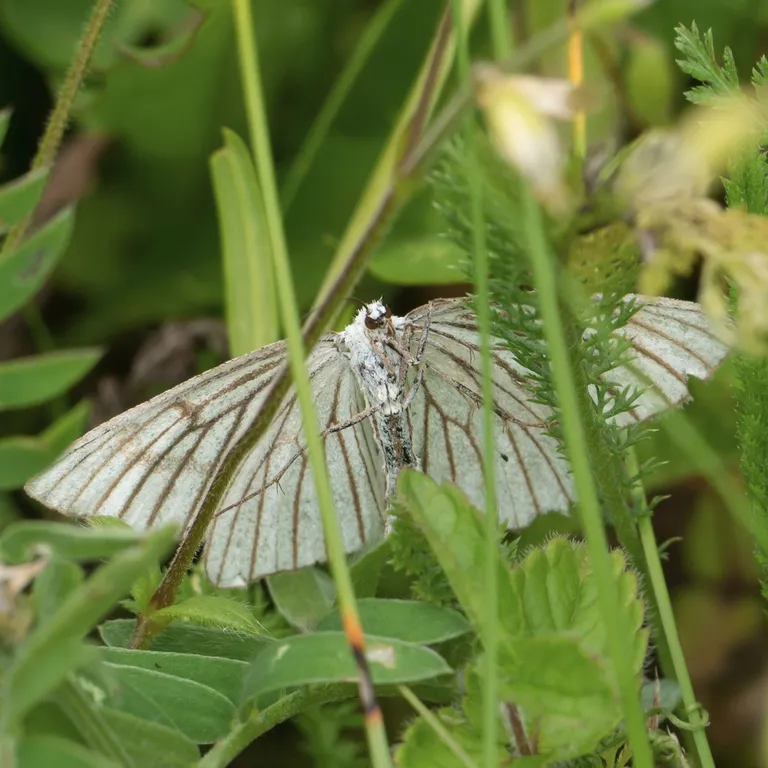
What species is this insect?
Siona lineata
